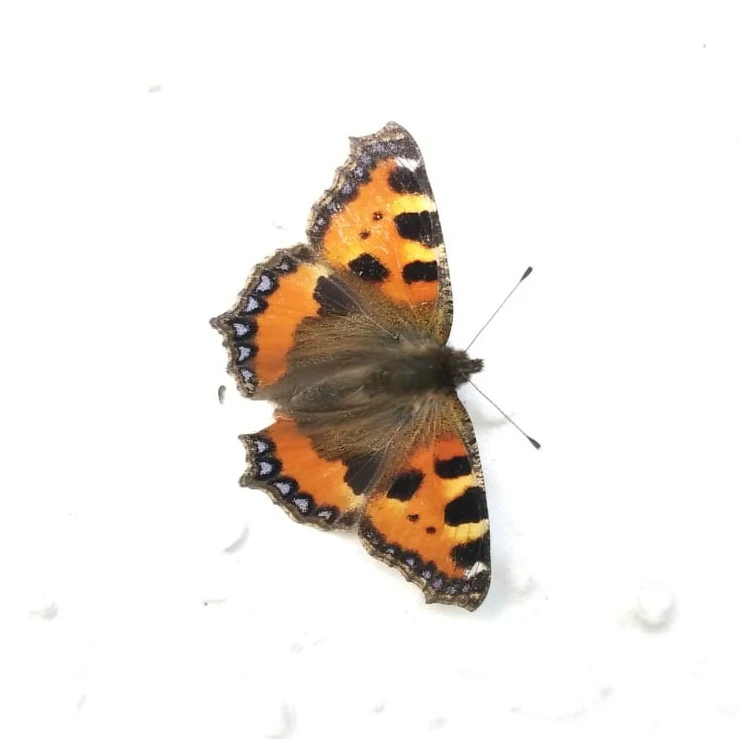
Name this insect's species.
Aglais urticae
